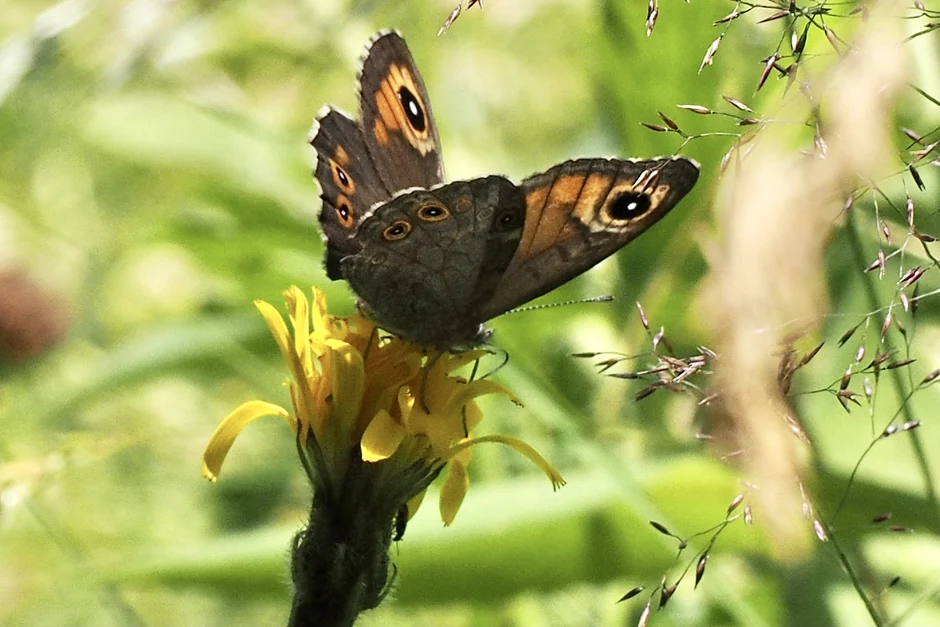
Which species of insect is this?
Lasiommata maera (also Pararge maera)
